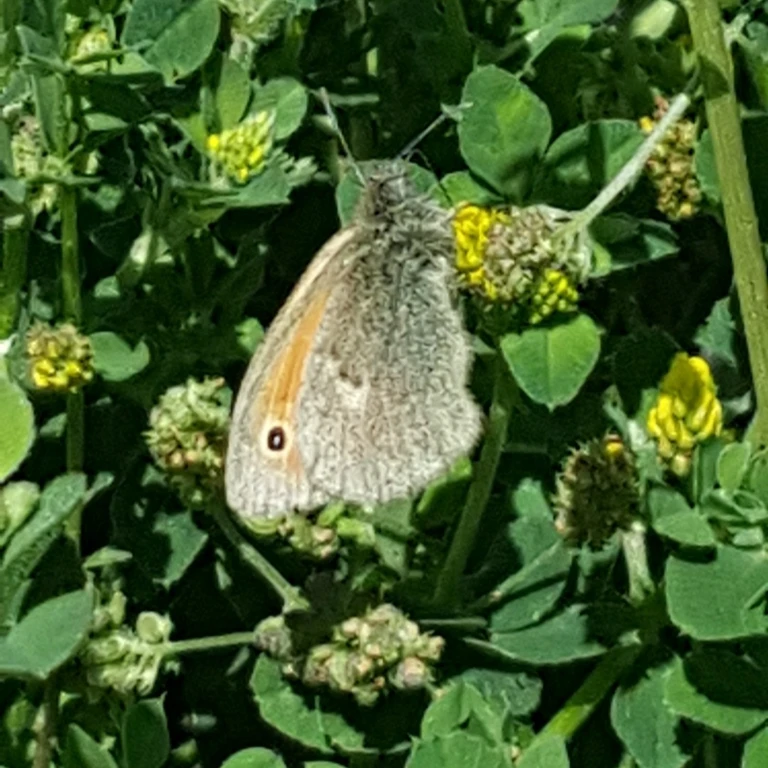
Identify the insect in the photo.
Coenonympha pamphilus
